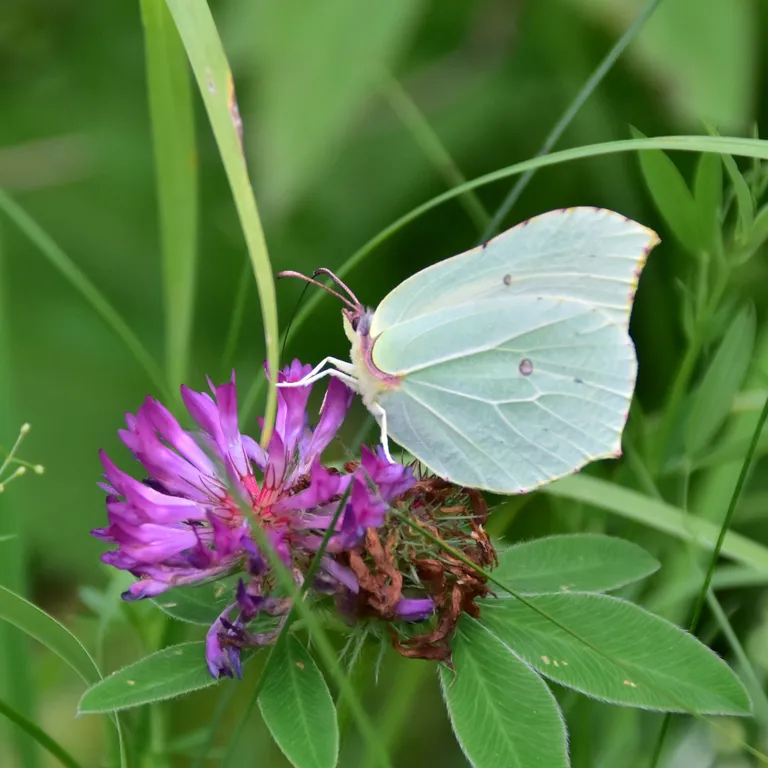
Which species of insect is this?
Gonepteryx rhamni
